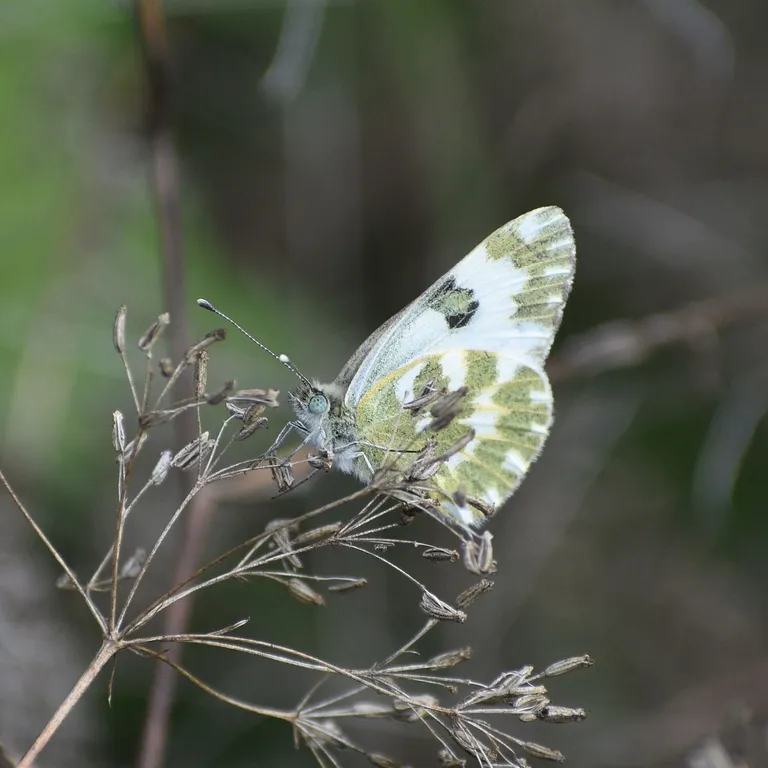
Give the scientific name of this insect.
Pontia edusa
